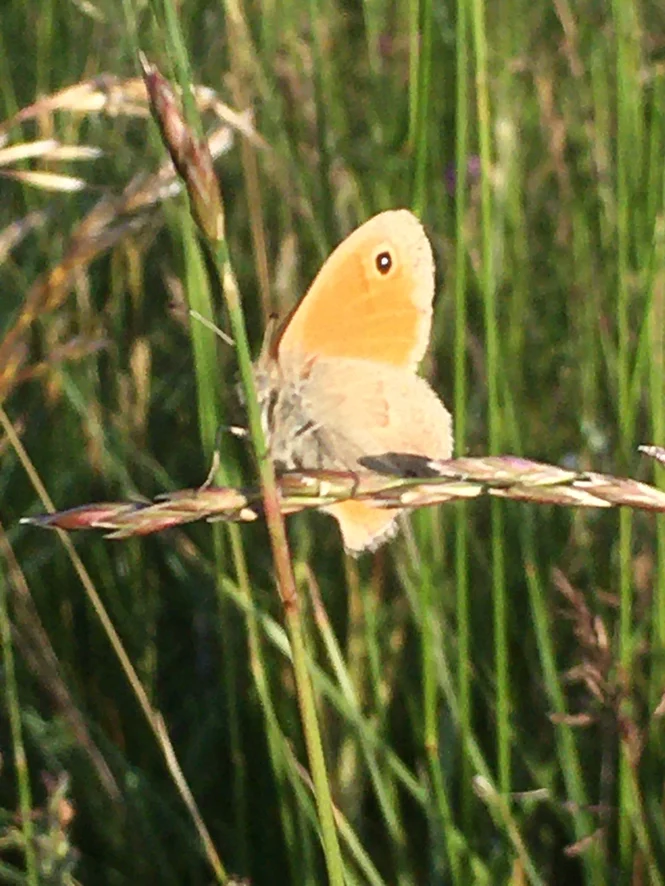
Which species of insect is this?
Coenonympha pamphilus
